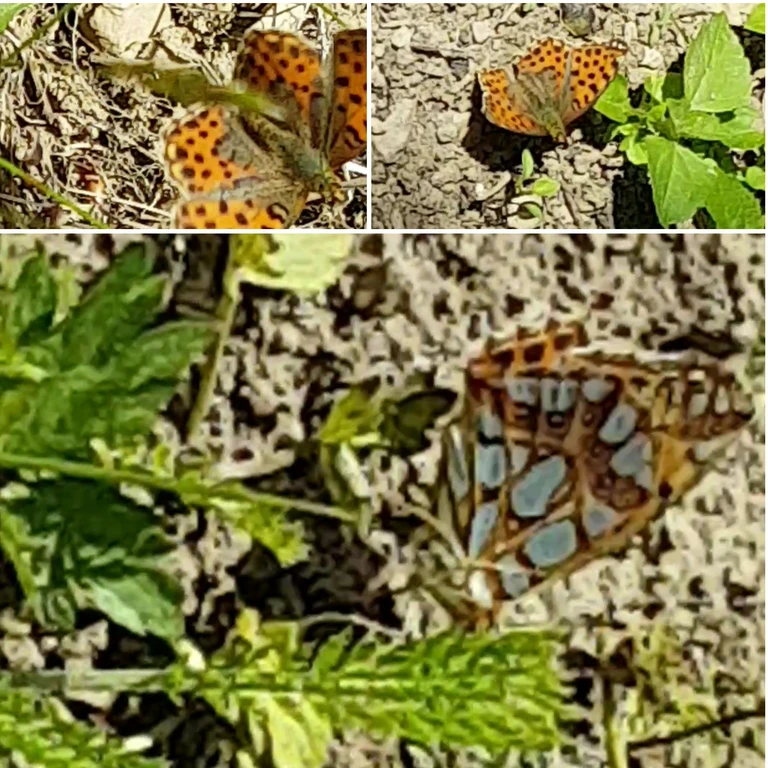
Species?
Issoria lathonia
